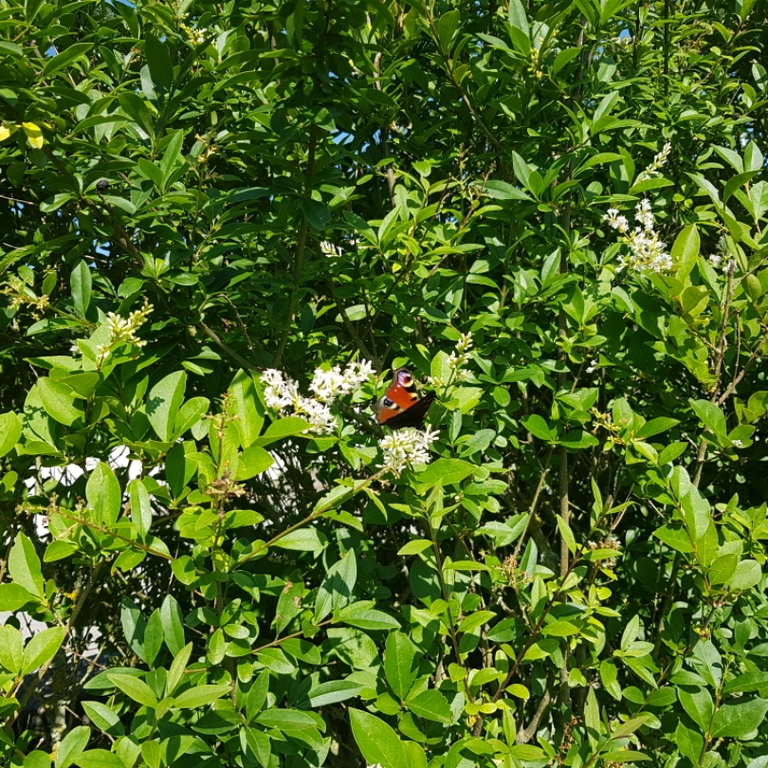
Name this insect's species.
Aglais io
